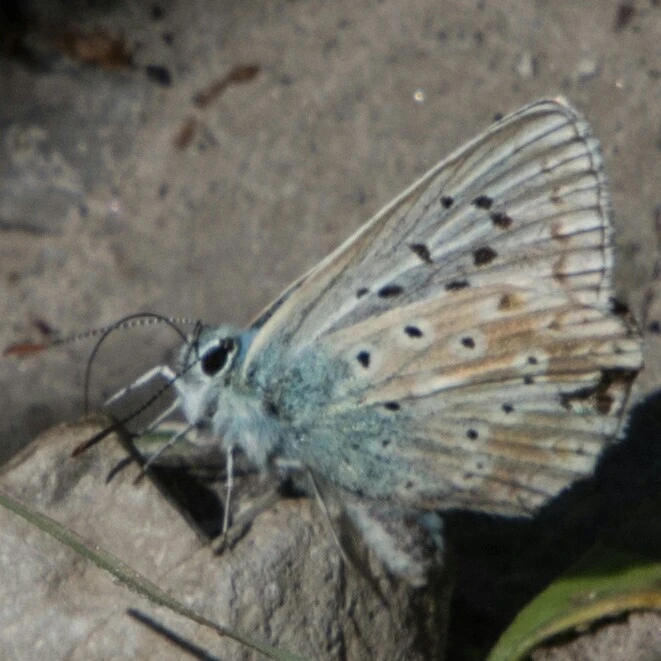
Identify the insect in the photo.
Lysandra coridon
